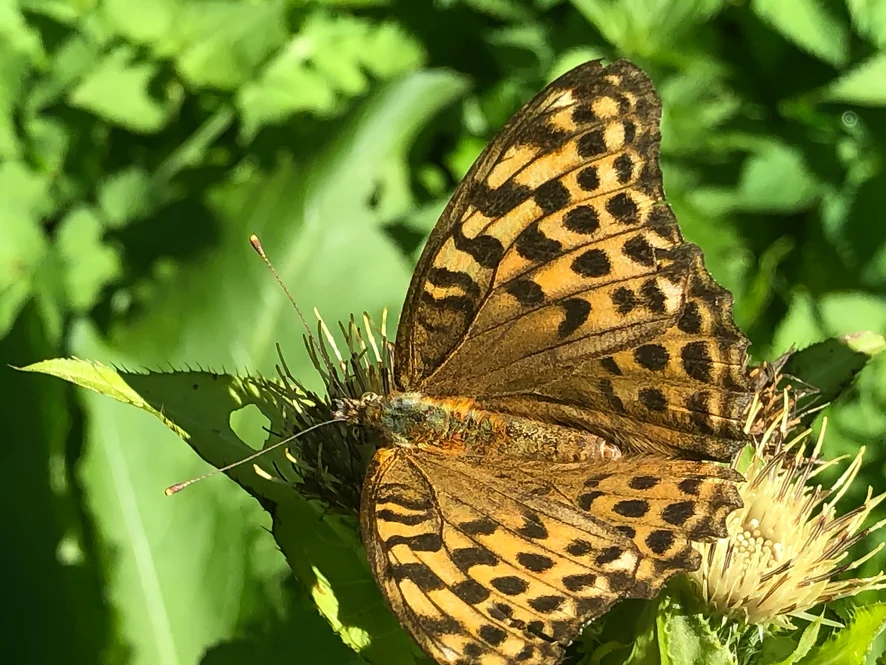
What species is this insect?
Argynnis paphia
